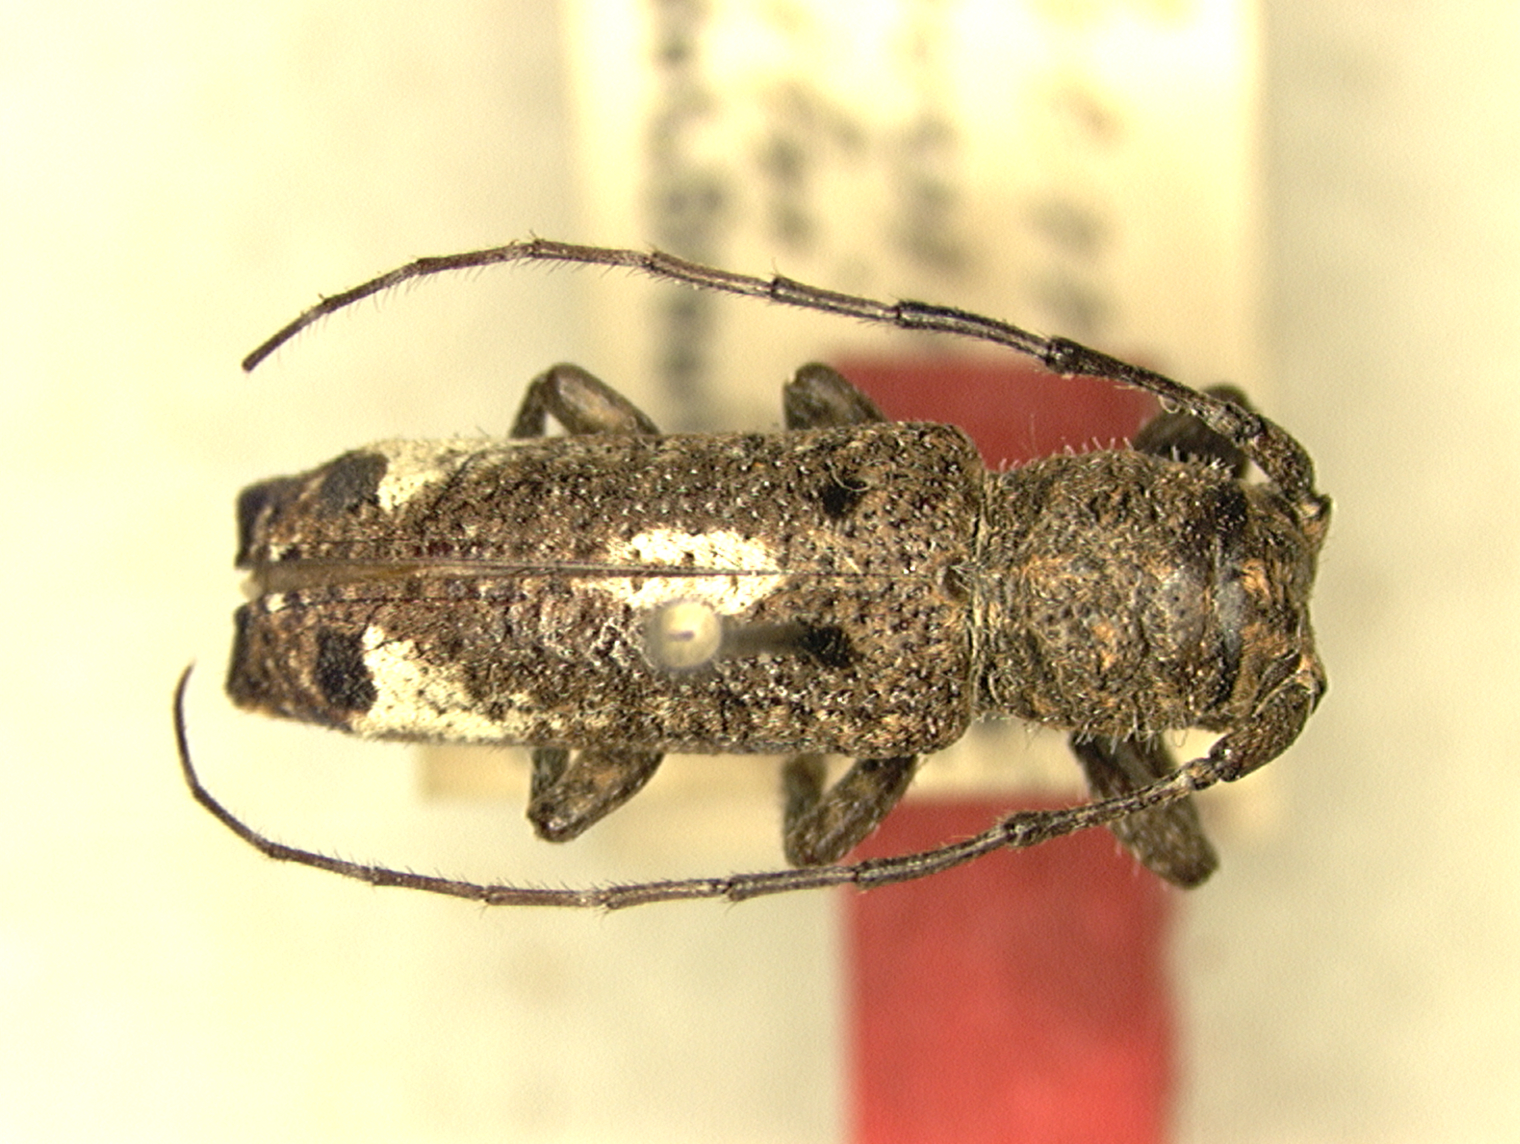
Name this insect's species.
Sthenias javanicus
